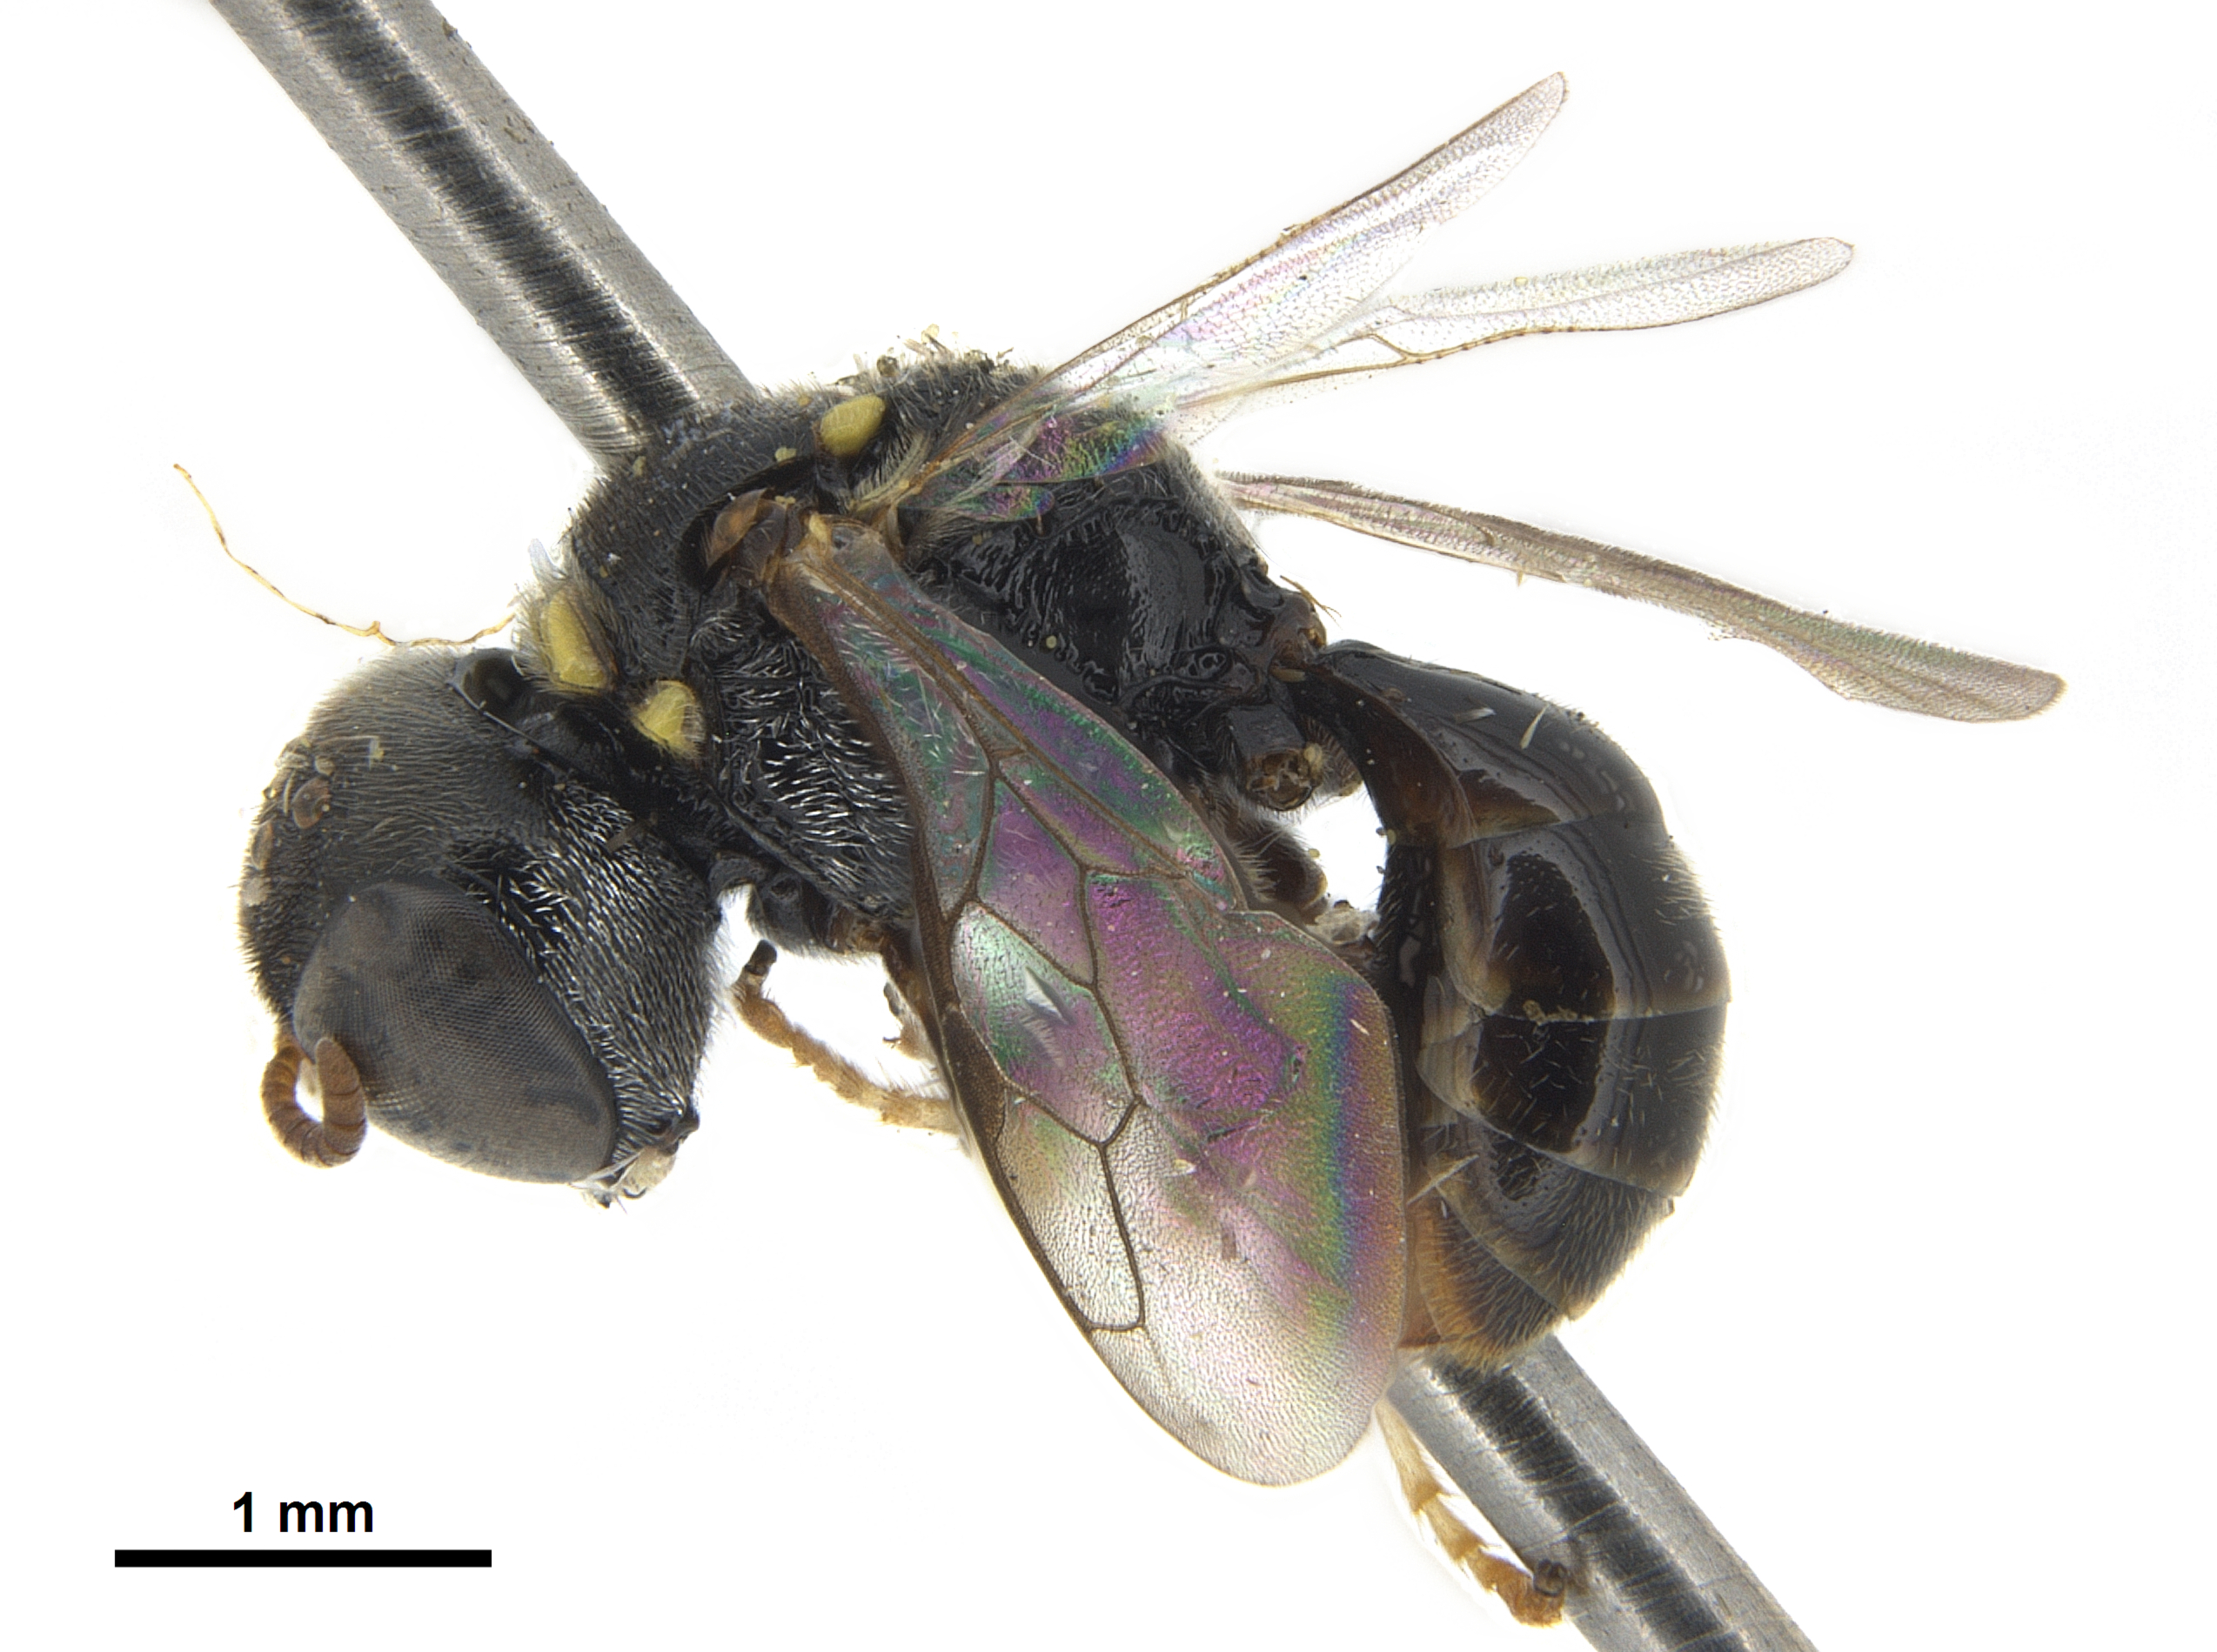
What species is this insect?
Enoplolindenius yucatanensis
